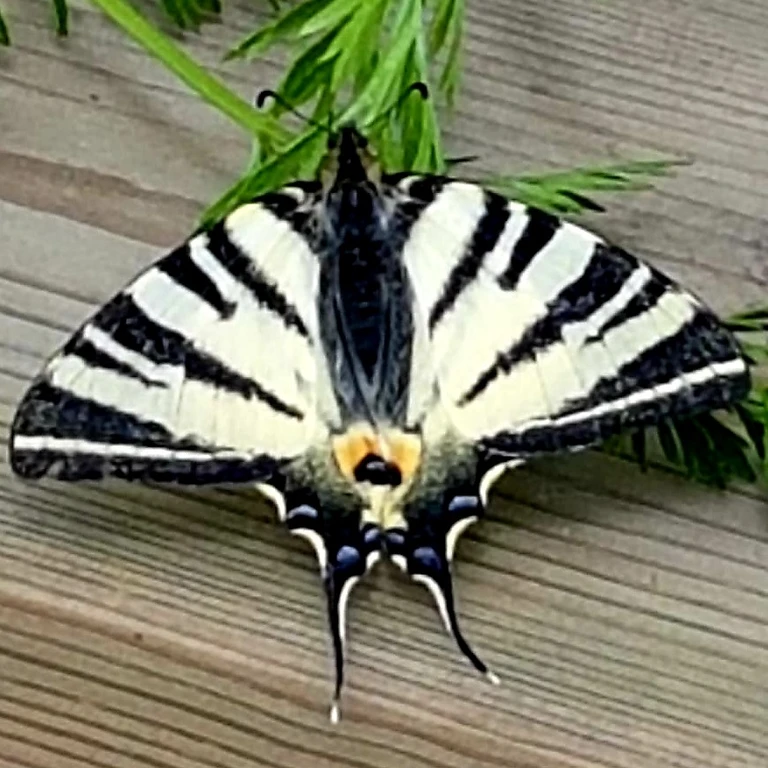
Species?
Iphiclides podalirius
